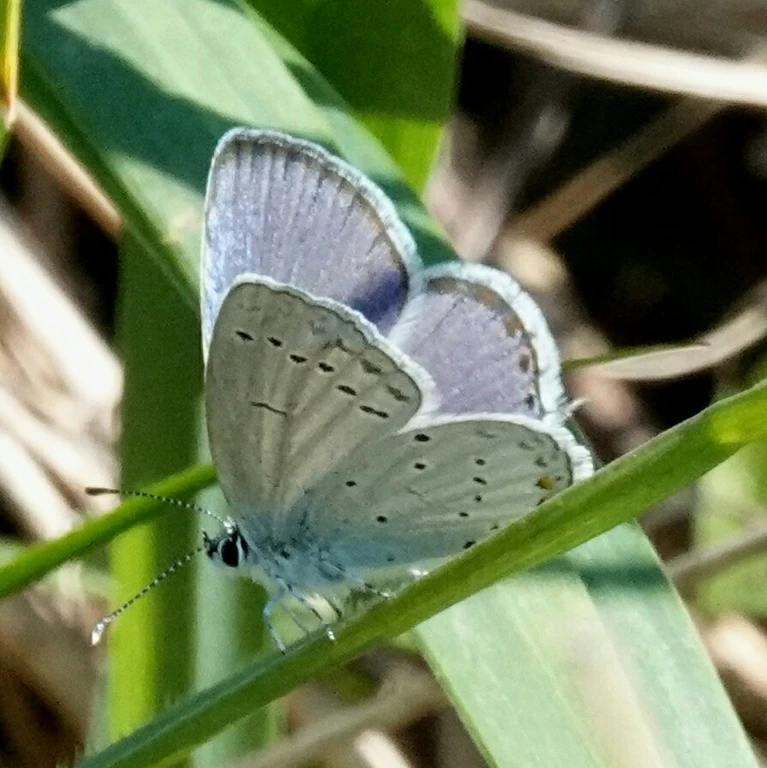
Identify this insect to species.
Cupido argiades (also Elkalyce argiades)
